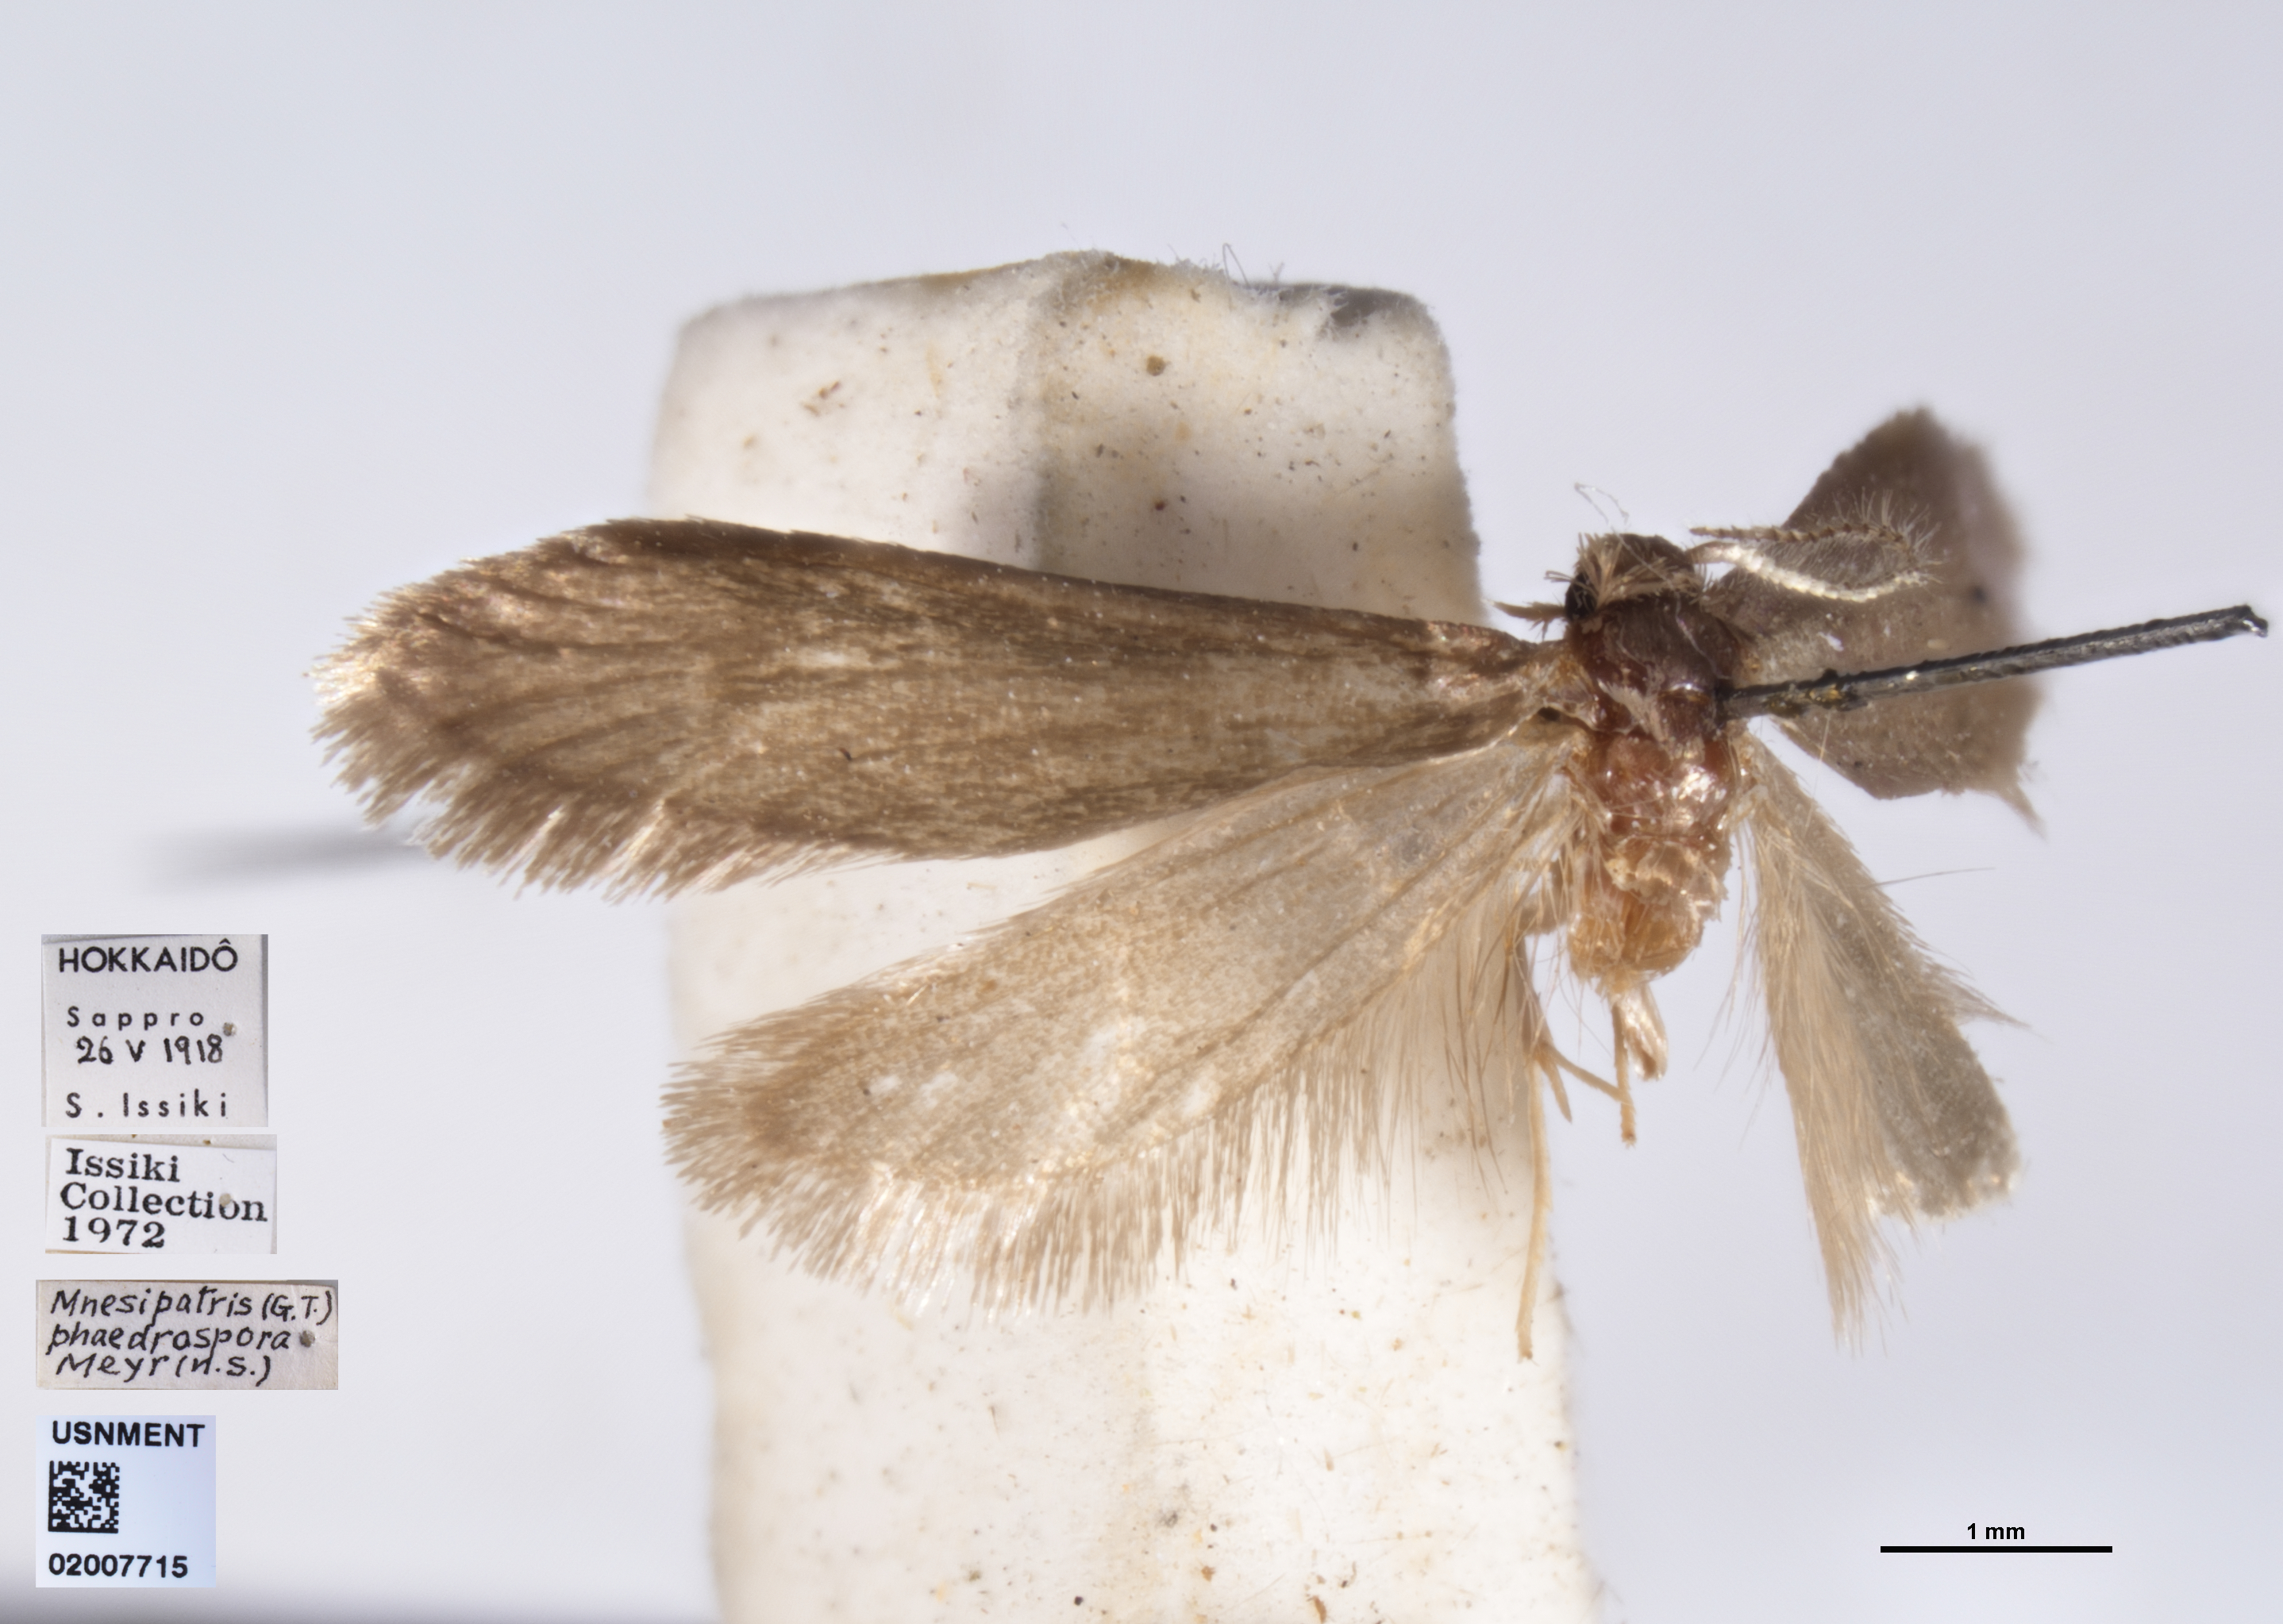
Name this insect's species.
Mnesipatris phaedrospora
